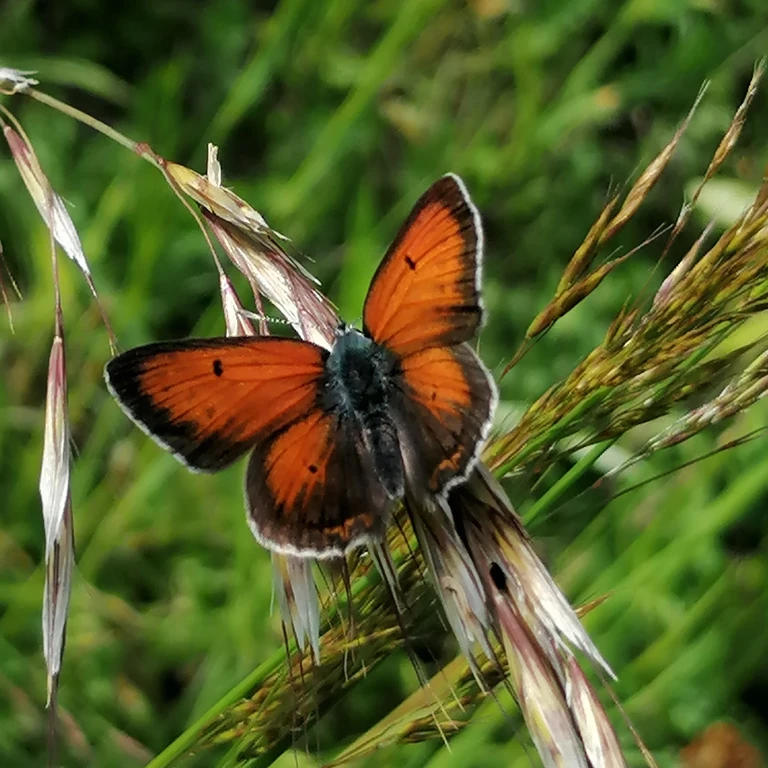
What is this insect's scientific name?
Lycaena hippothoe (also Palaeochrysophanus hippothoe)
